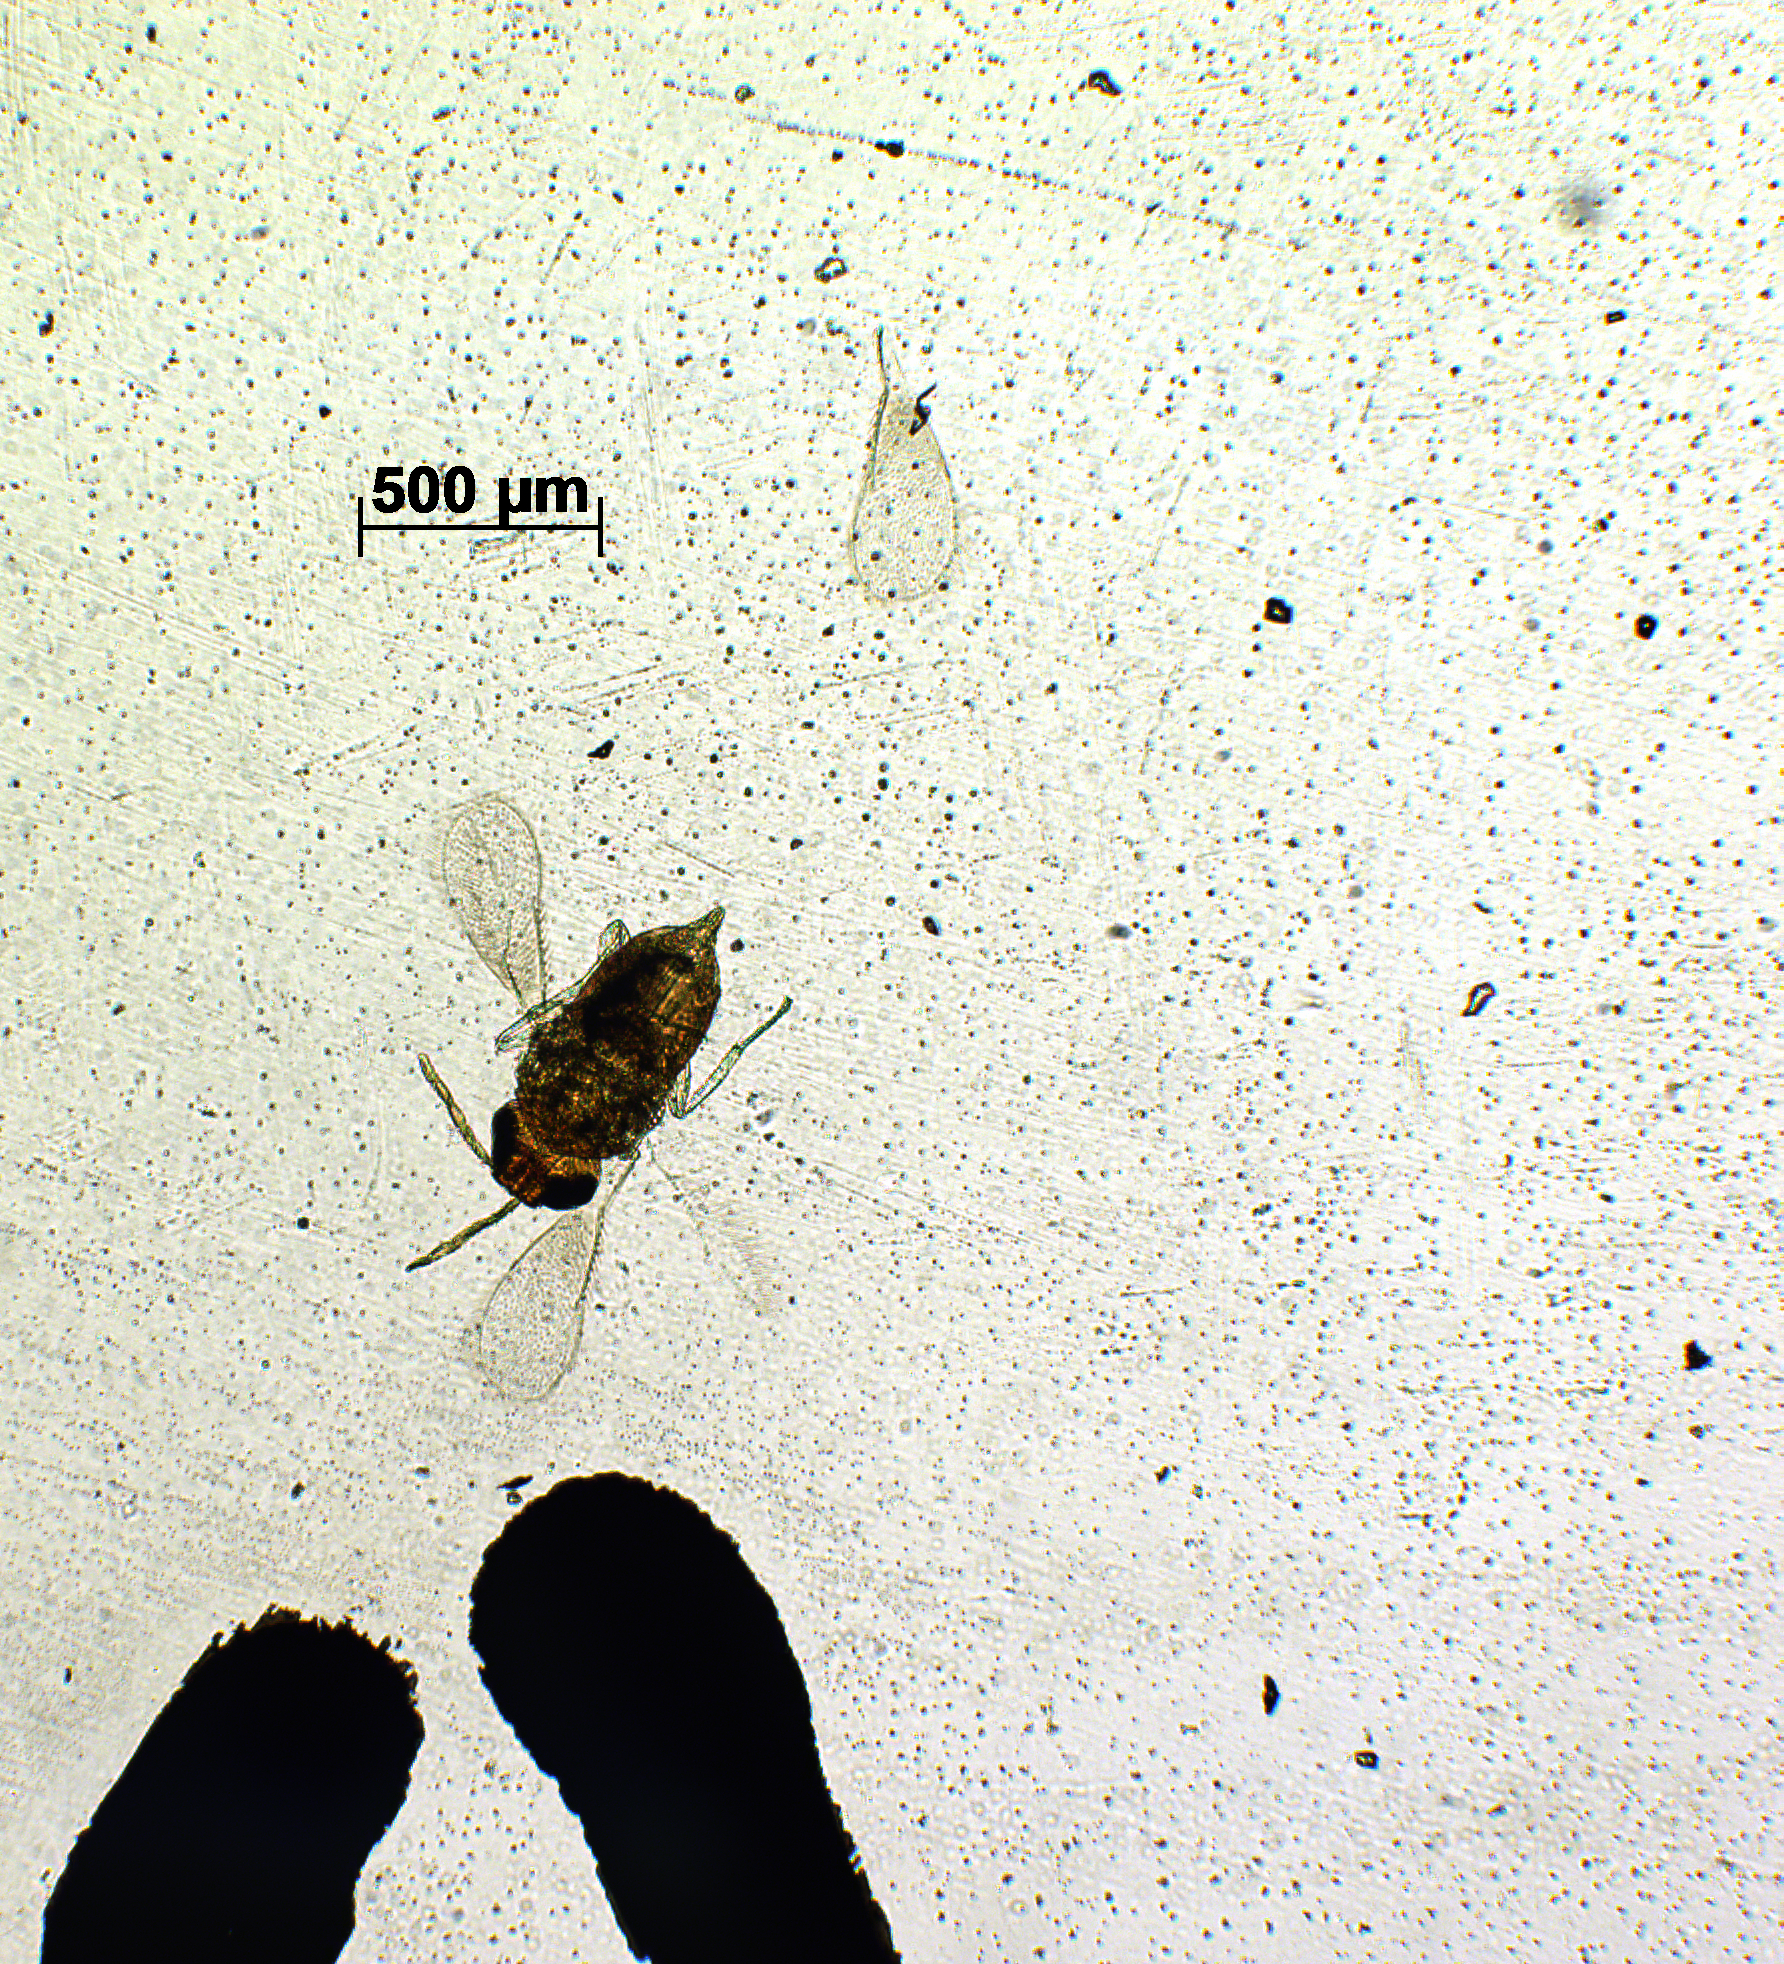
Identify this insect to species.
Physcus stanfordi
